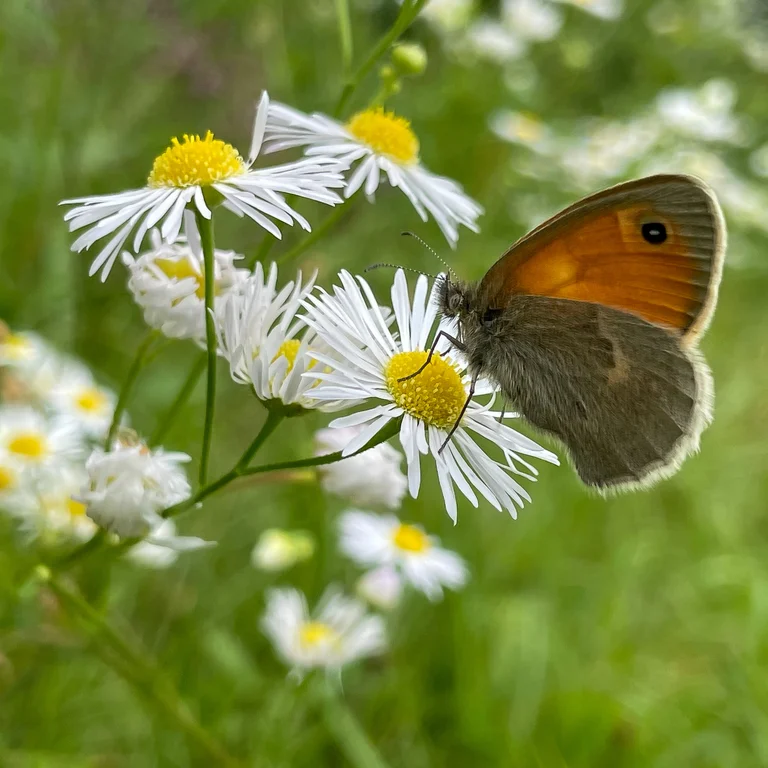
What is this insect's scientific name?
Coenonympha pamphilus
